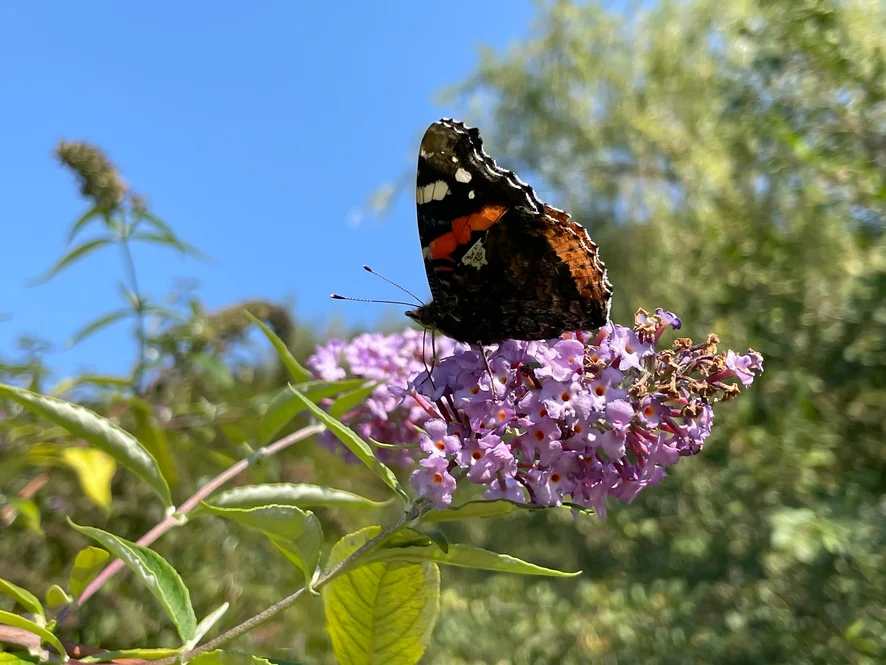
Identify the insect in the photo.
Vanessa atalanta
